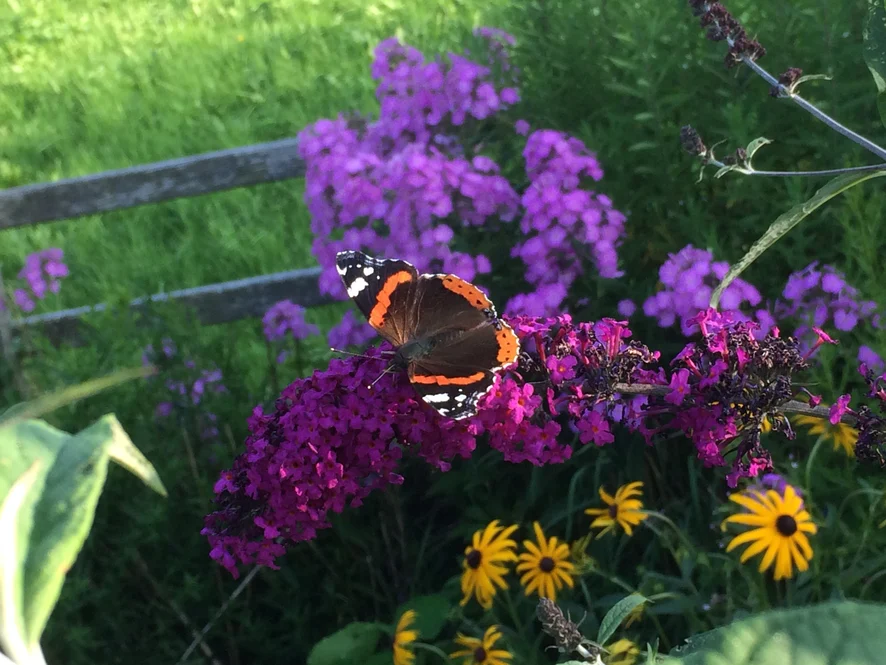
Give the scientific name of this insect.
Vanessa atalanta
